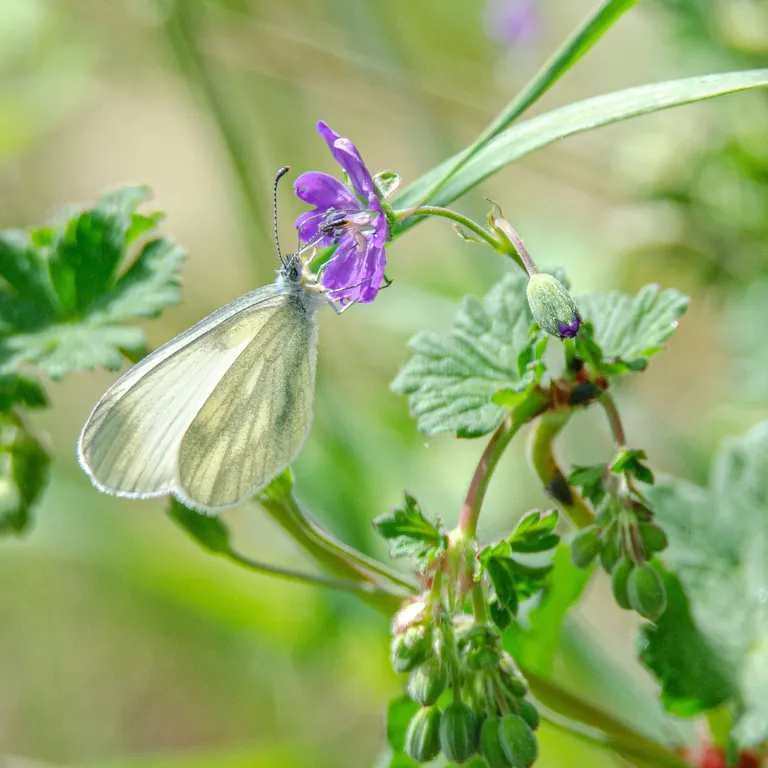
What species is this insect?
Leptidea sinapis/juvernica
